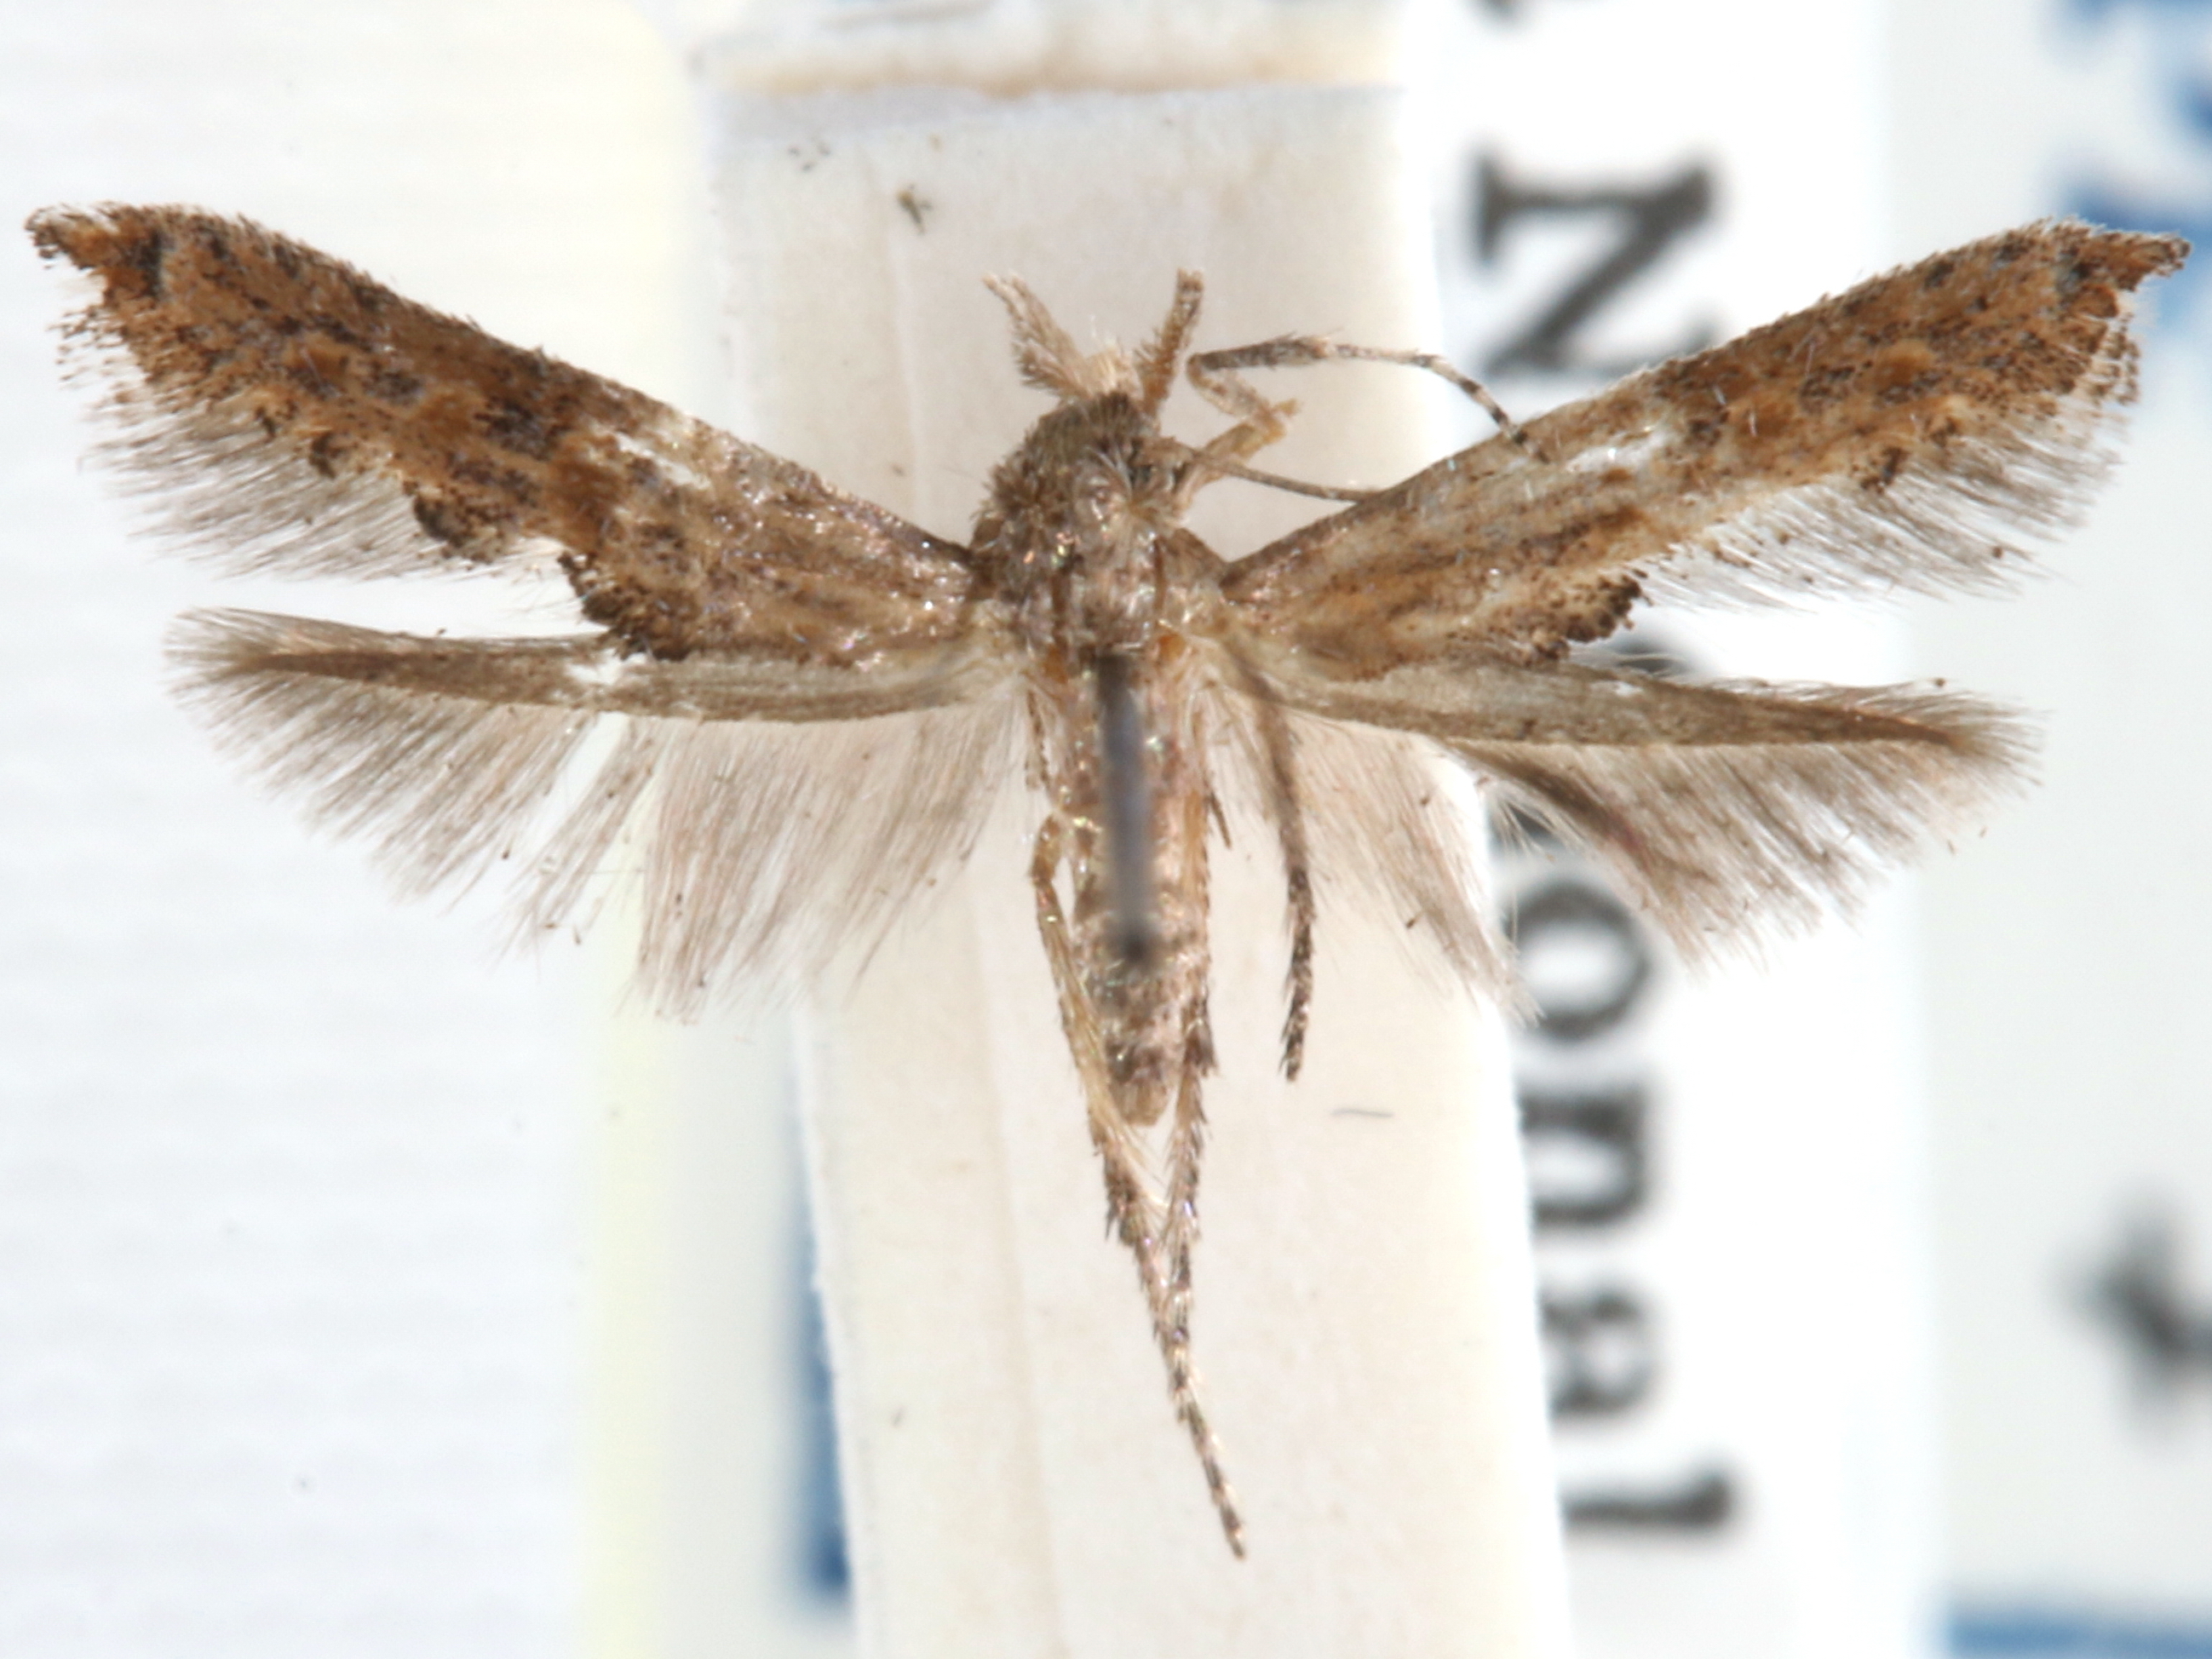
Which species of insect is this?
Parochromolopis psittacanthus
